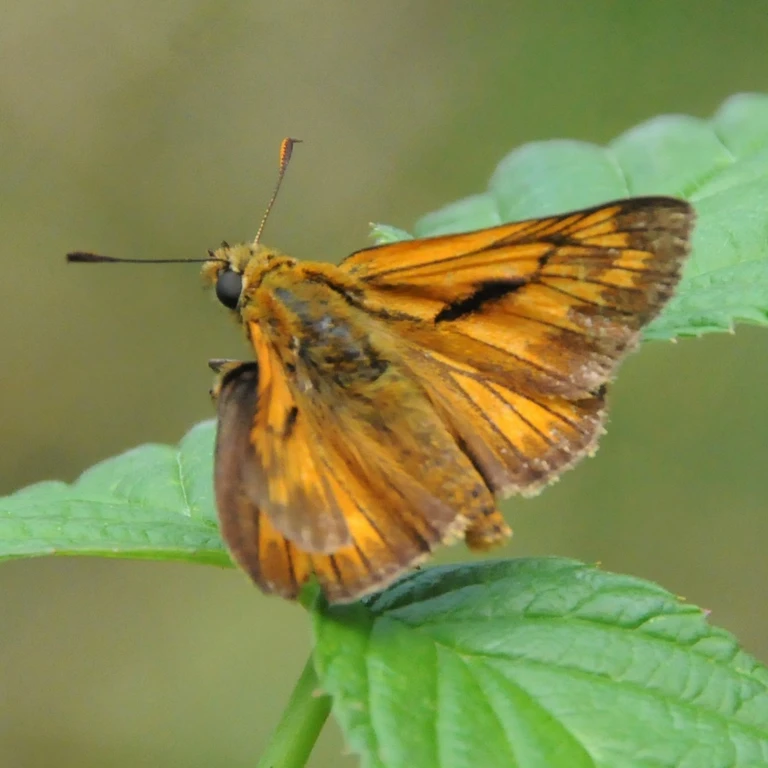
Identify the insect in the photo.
Ochlodes sylvanus (also Ochlodes venata)
